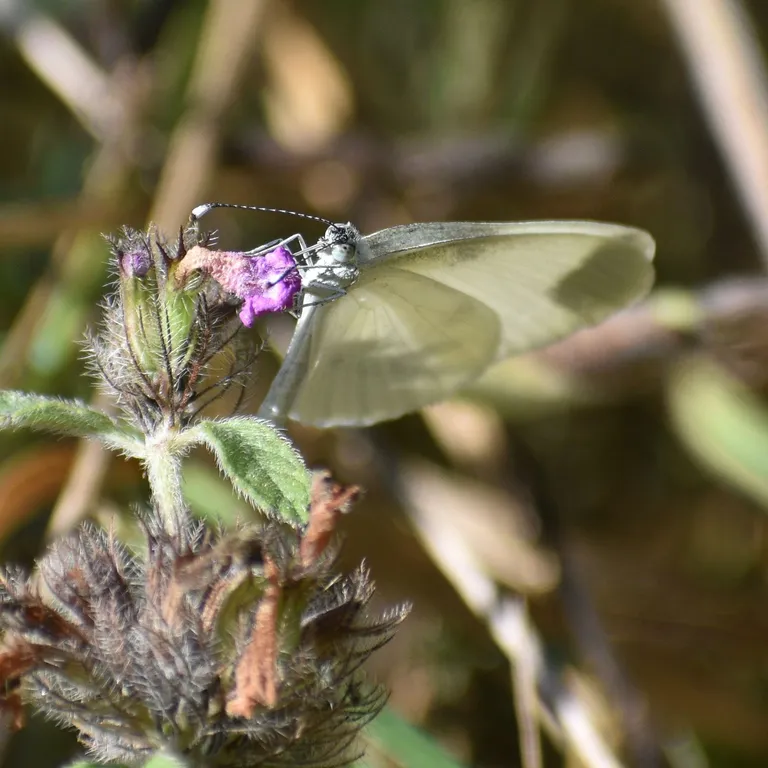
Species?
Leptidea sinapis/juvernica
